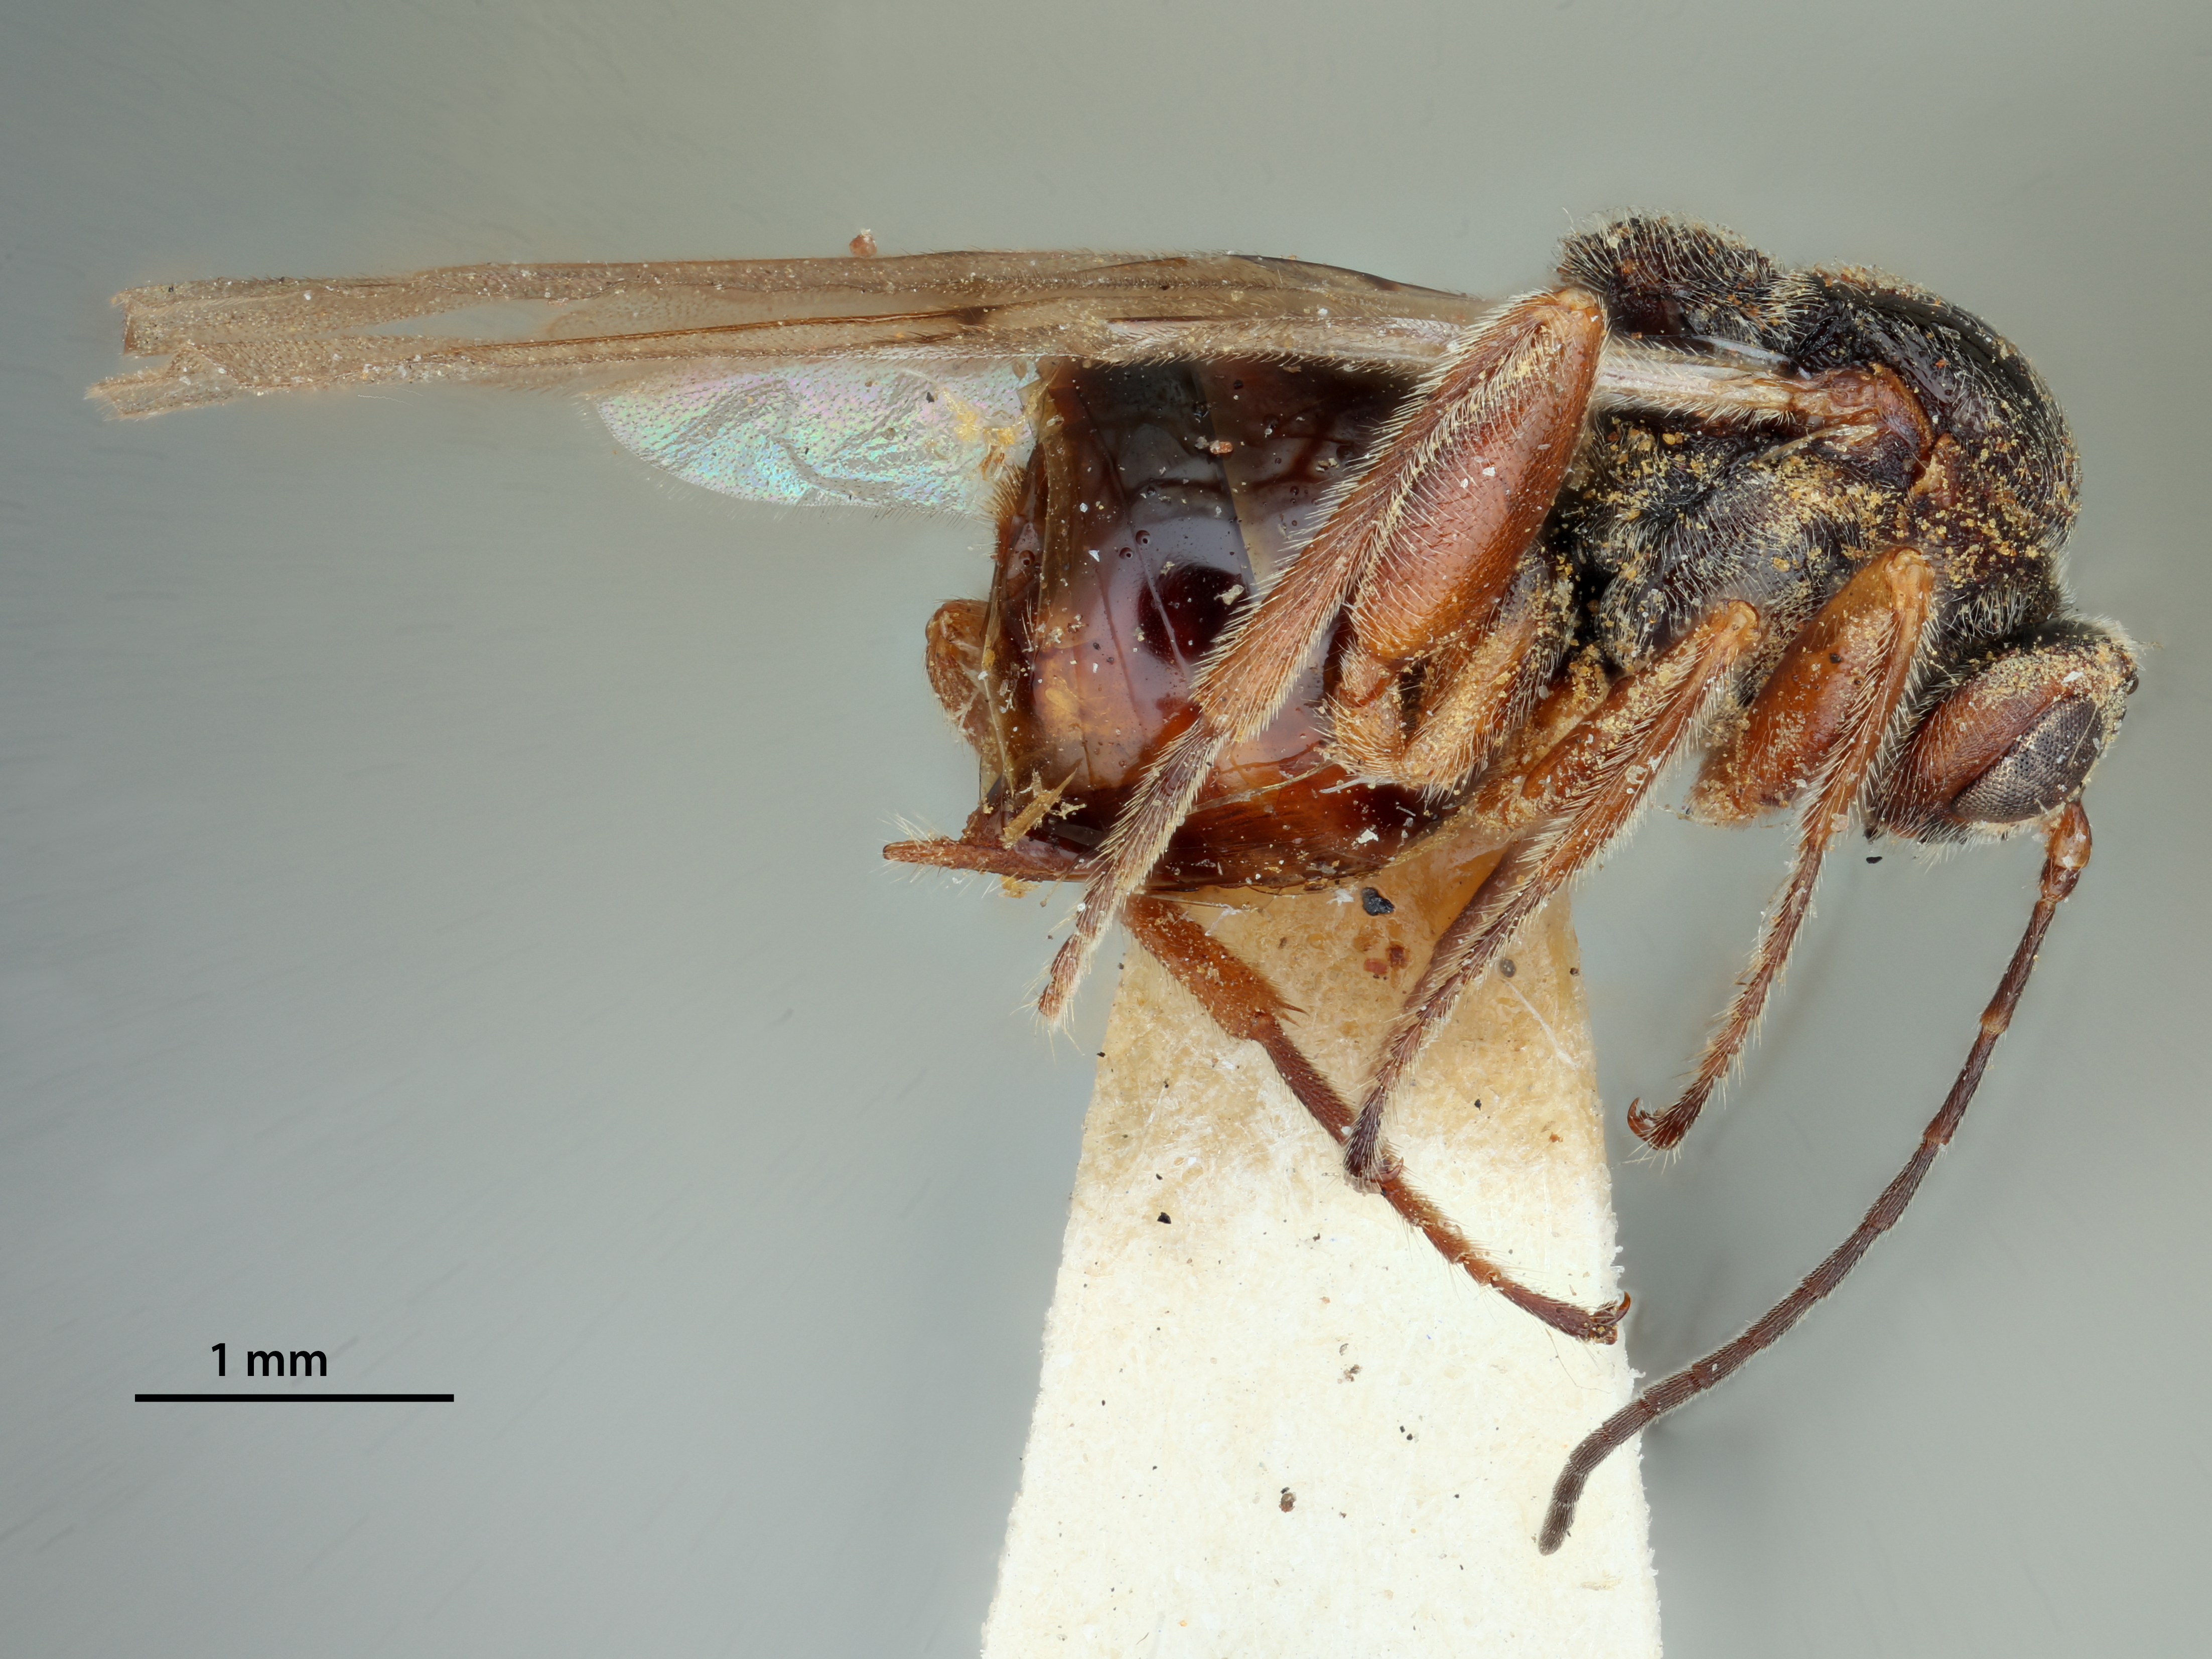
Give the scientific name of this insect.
Disholcaspis globosa
